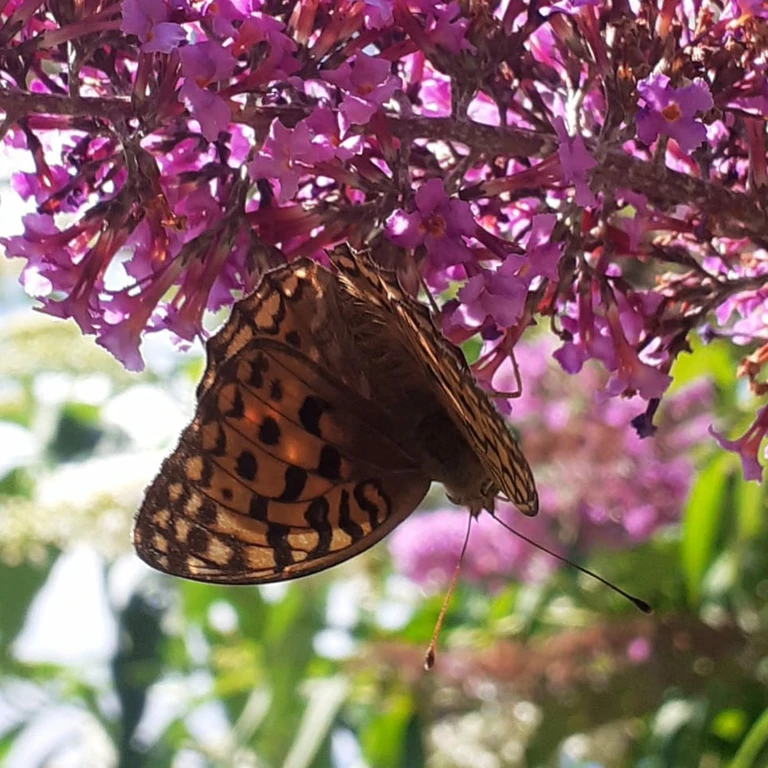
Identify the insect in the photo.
Speyeria aglaja
